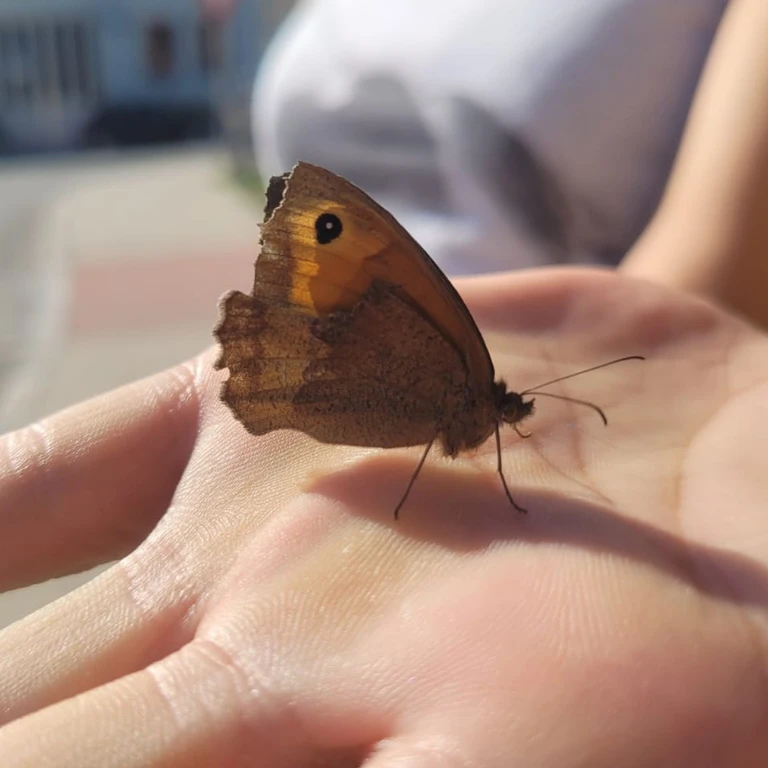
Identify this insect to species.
Maniola jurtina
